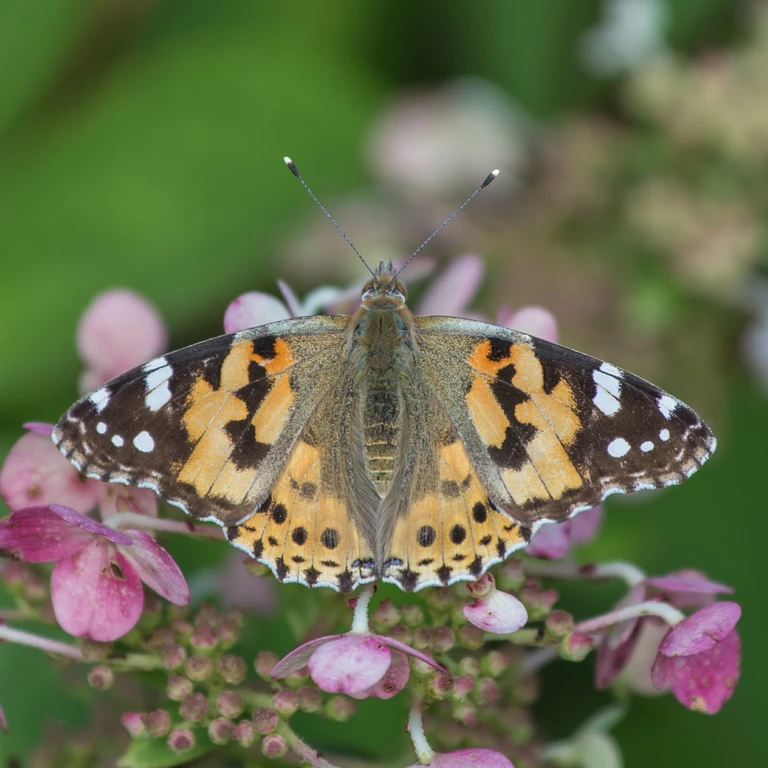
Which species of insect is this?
Vanessa cardui
